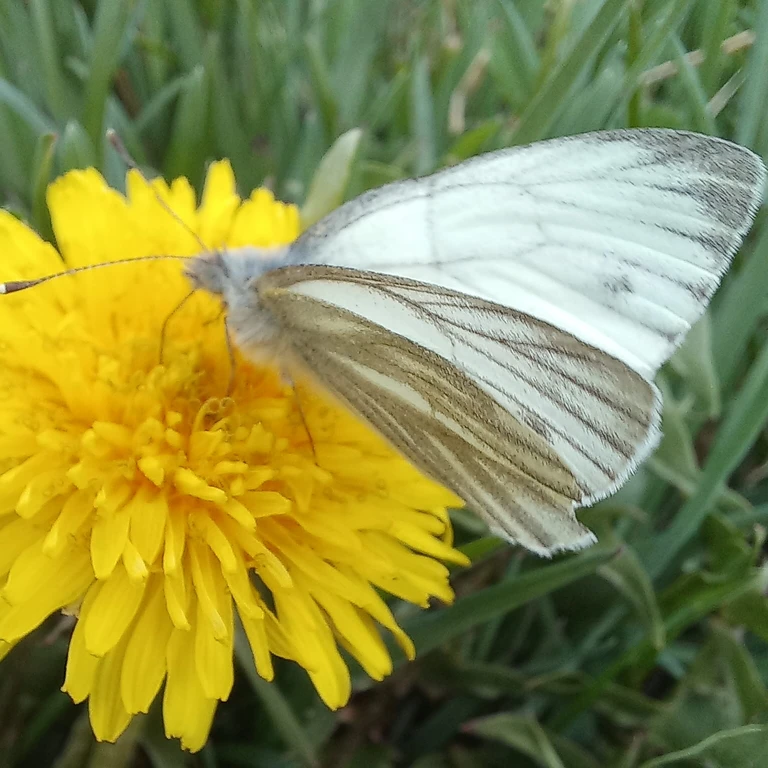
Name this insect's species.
Pieris napi
